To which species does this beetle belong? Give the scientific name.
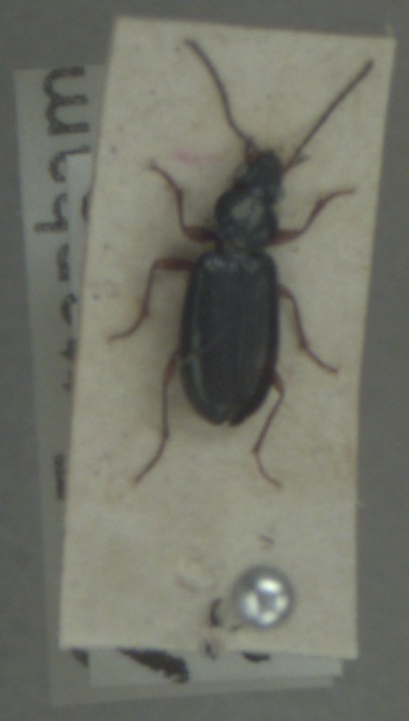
Bembidion decorum
